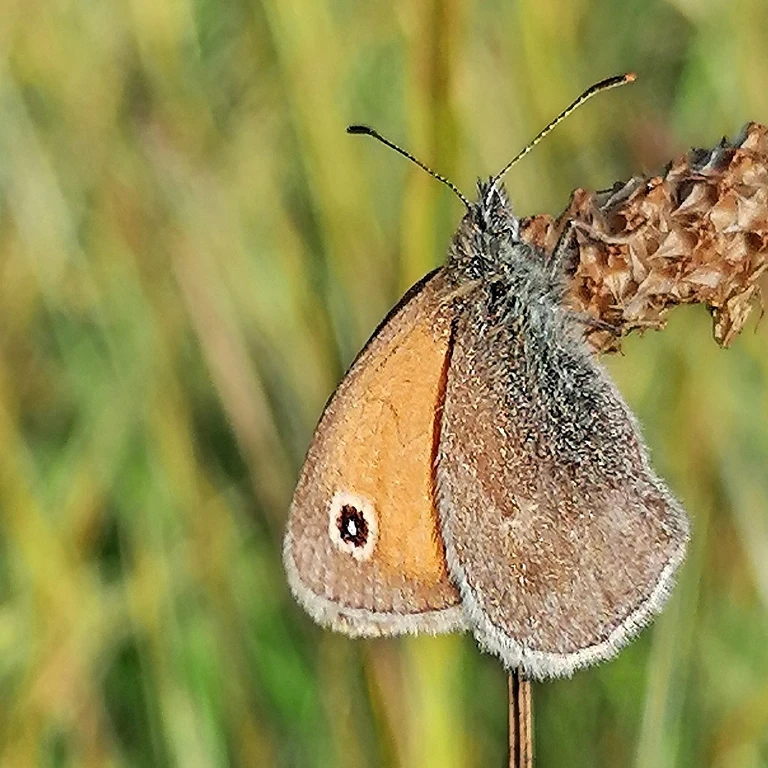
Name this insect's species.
Coenonympha pamphilus
